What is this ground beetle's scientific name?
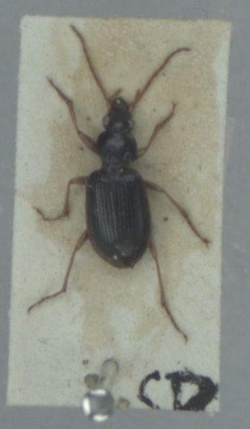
Paranchus albipes
